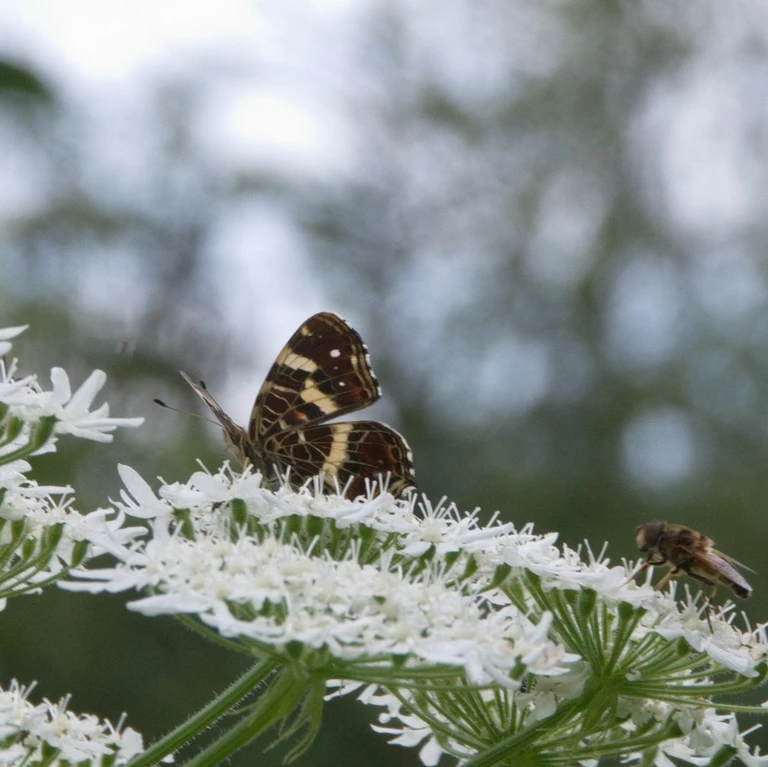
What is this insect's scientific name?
Araschnia levana
